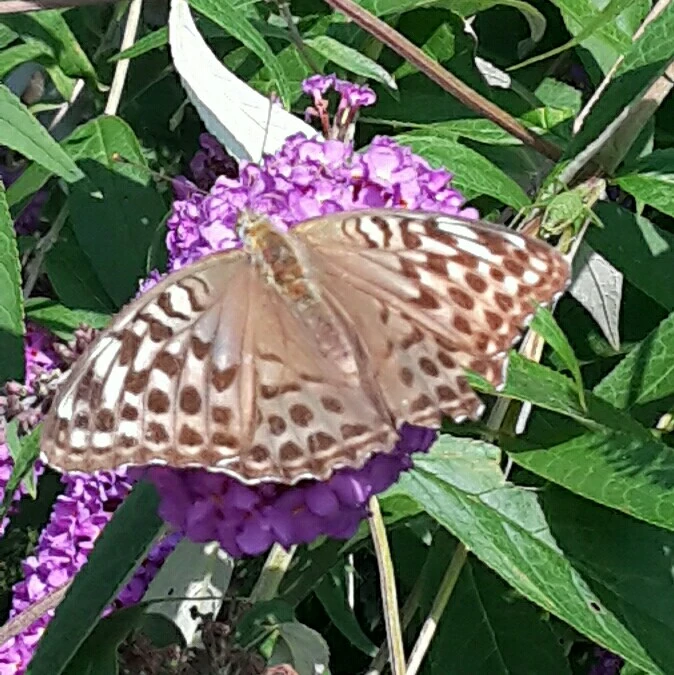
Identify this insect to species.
Argynnis paphia
